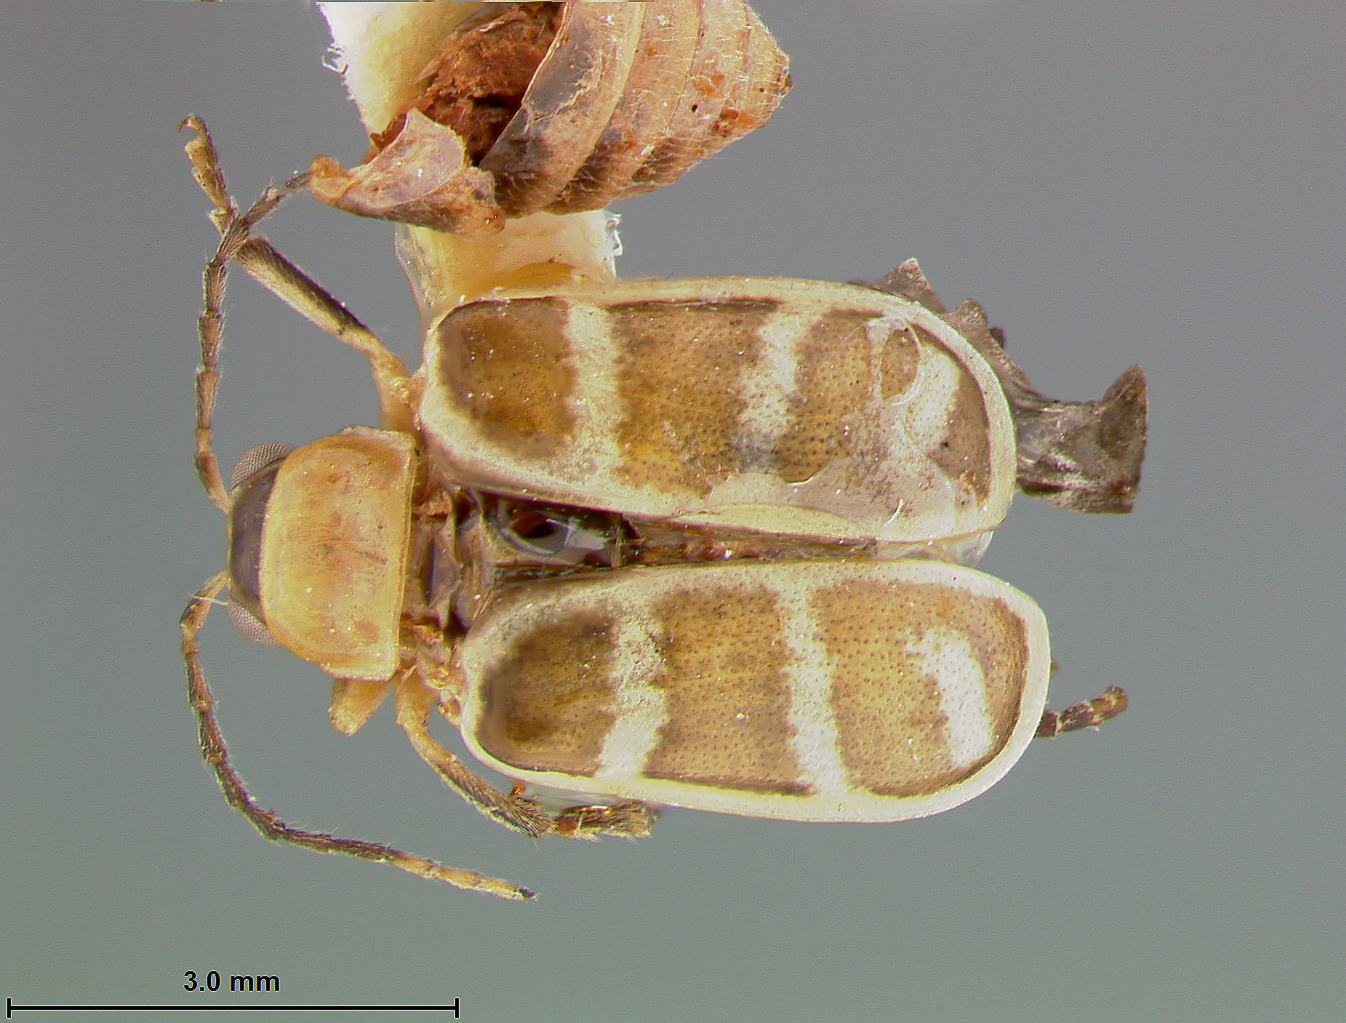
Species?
Neobrotica rogaguaensis
